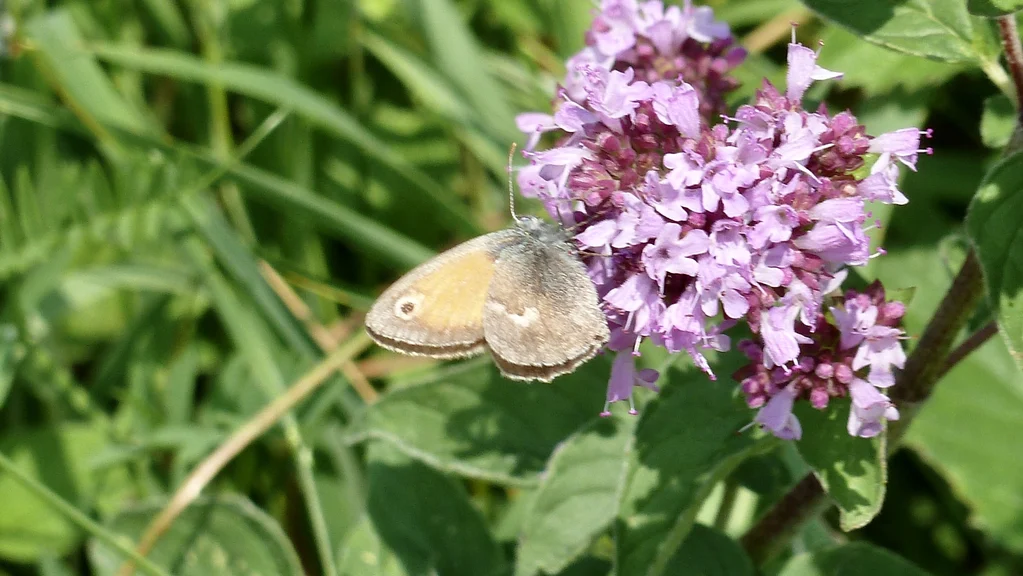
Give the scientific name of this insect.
Coenonympha pamphilus
